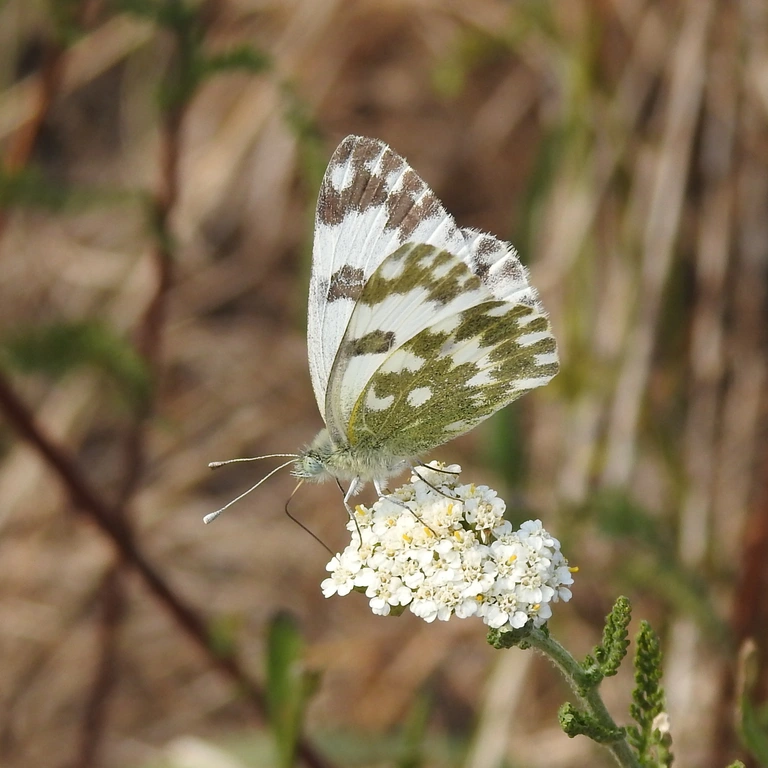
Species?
Pontia edusa
